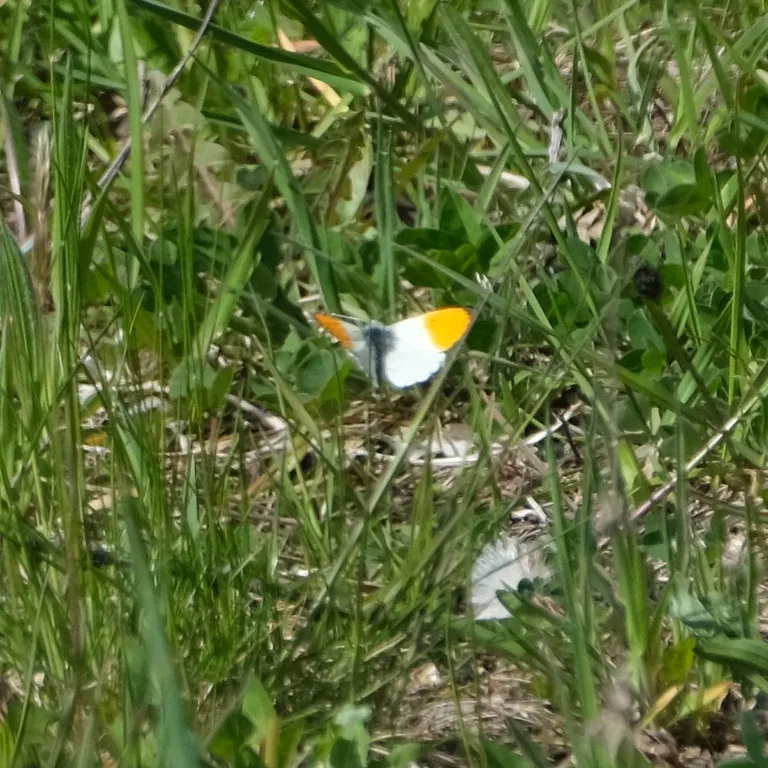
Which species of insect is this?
Anthocharis cardamines
